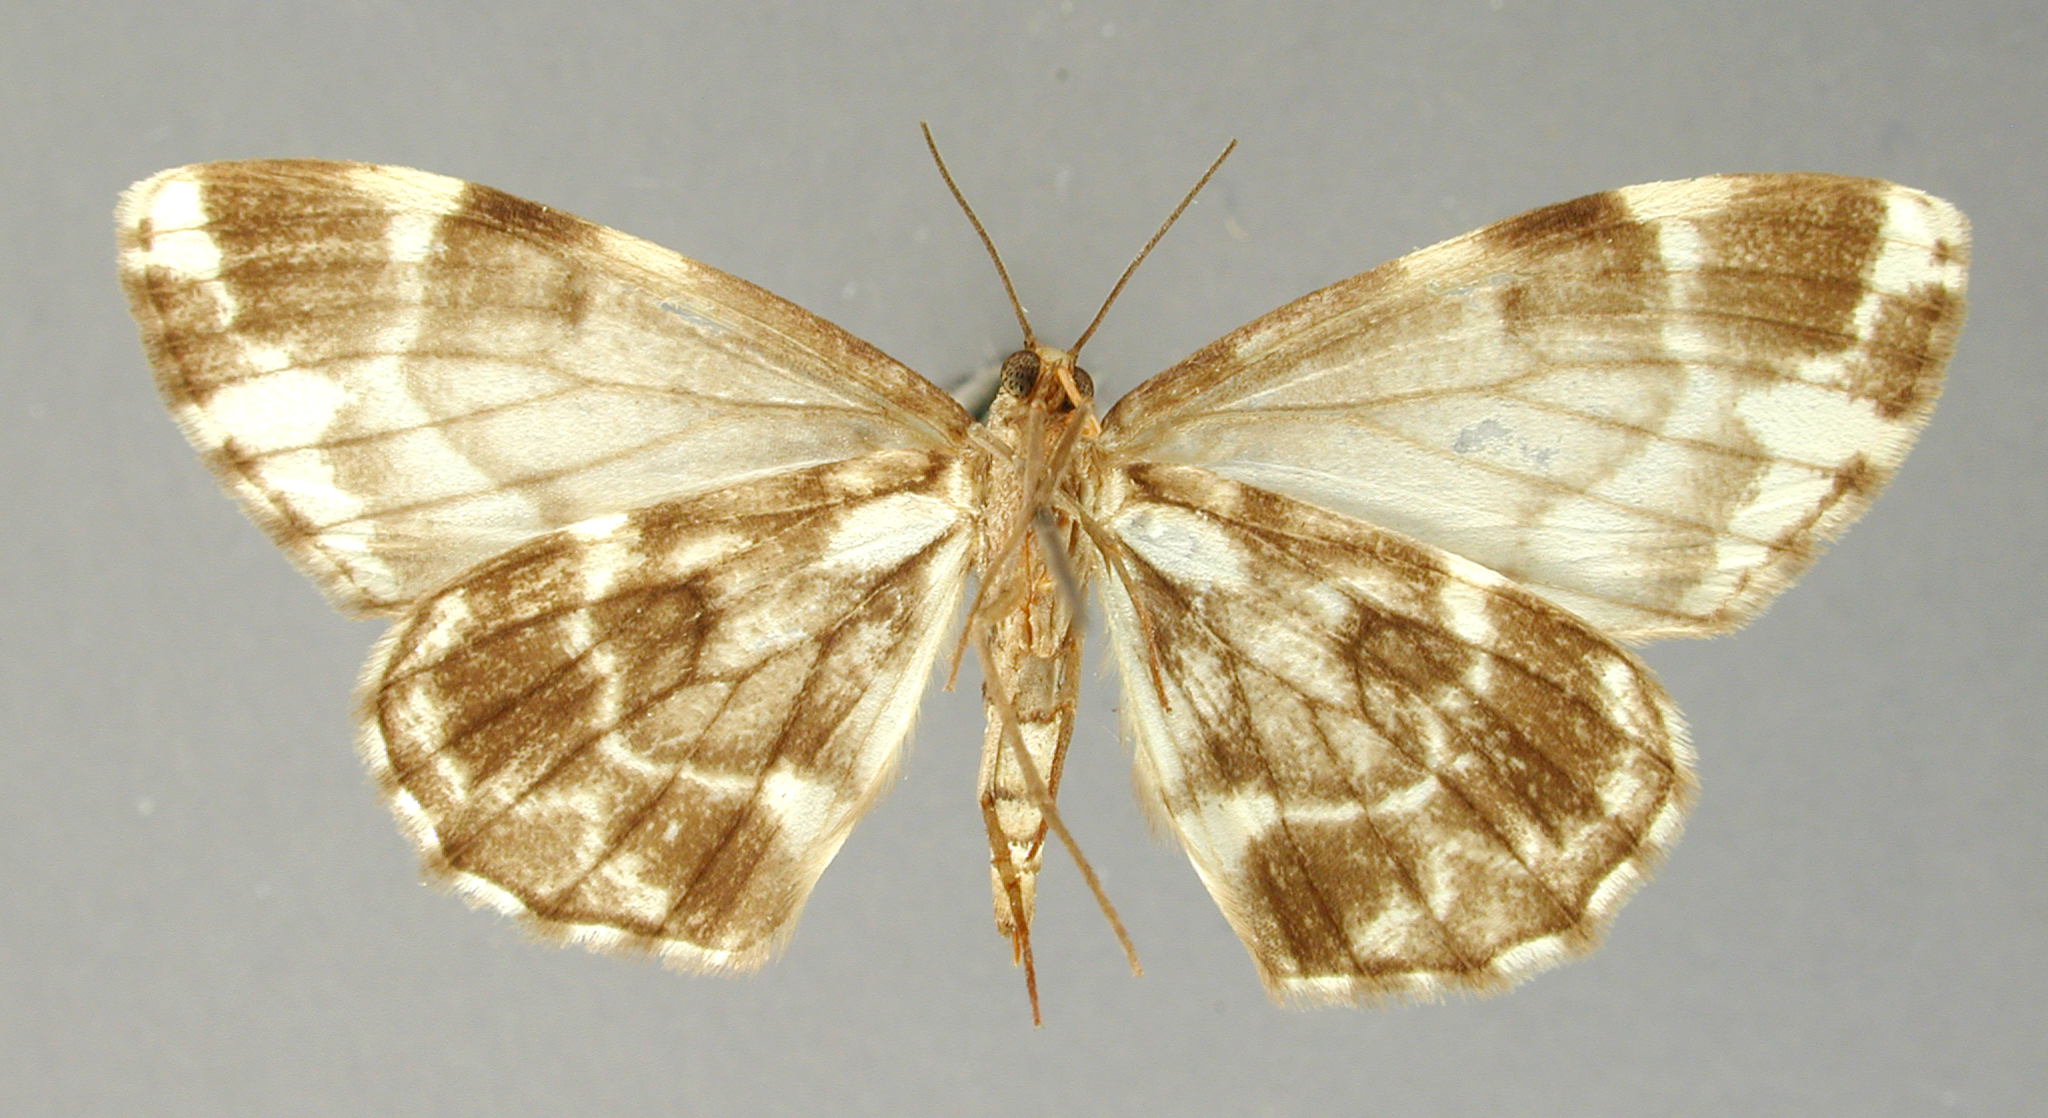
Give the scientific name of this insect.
Nipteria inversa
